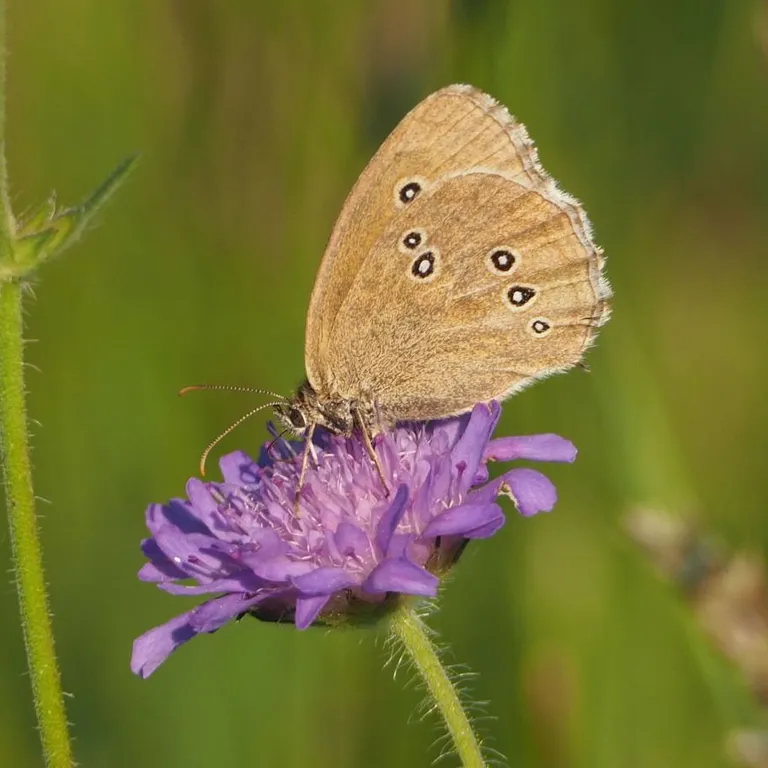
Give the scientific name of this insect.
Aphantopus hyperantus
